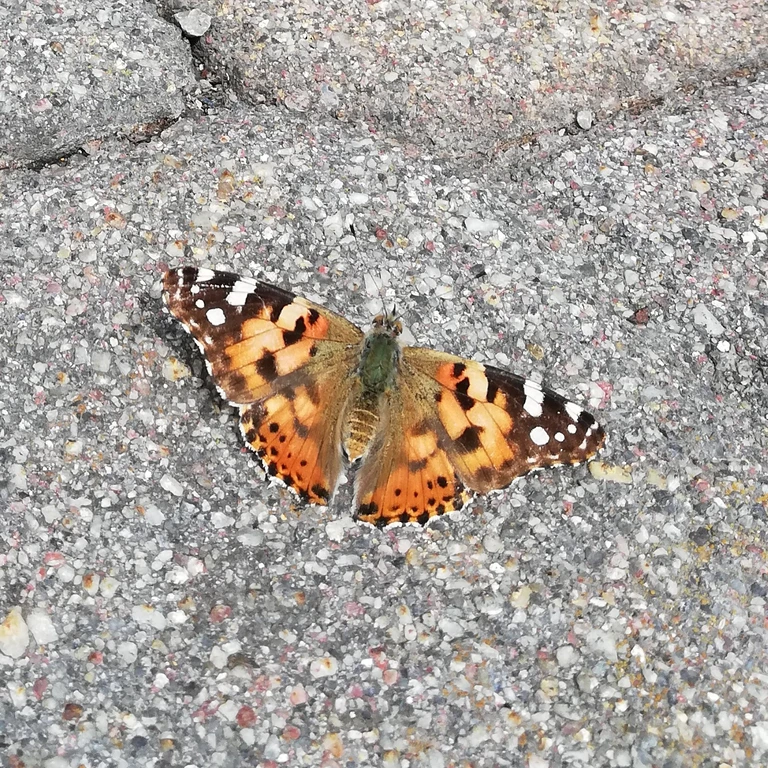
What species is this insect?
Vanessa cardui
